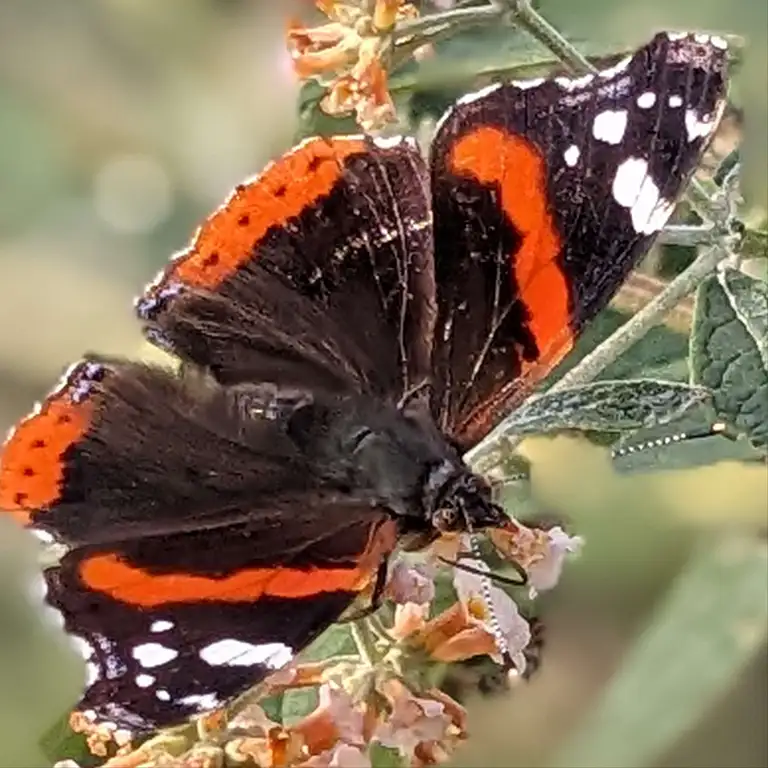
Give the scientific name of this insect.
Vanessa atalanta
